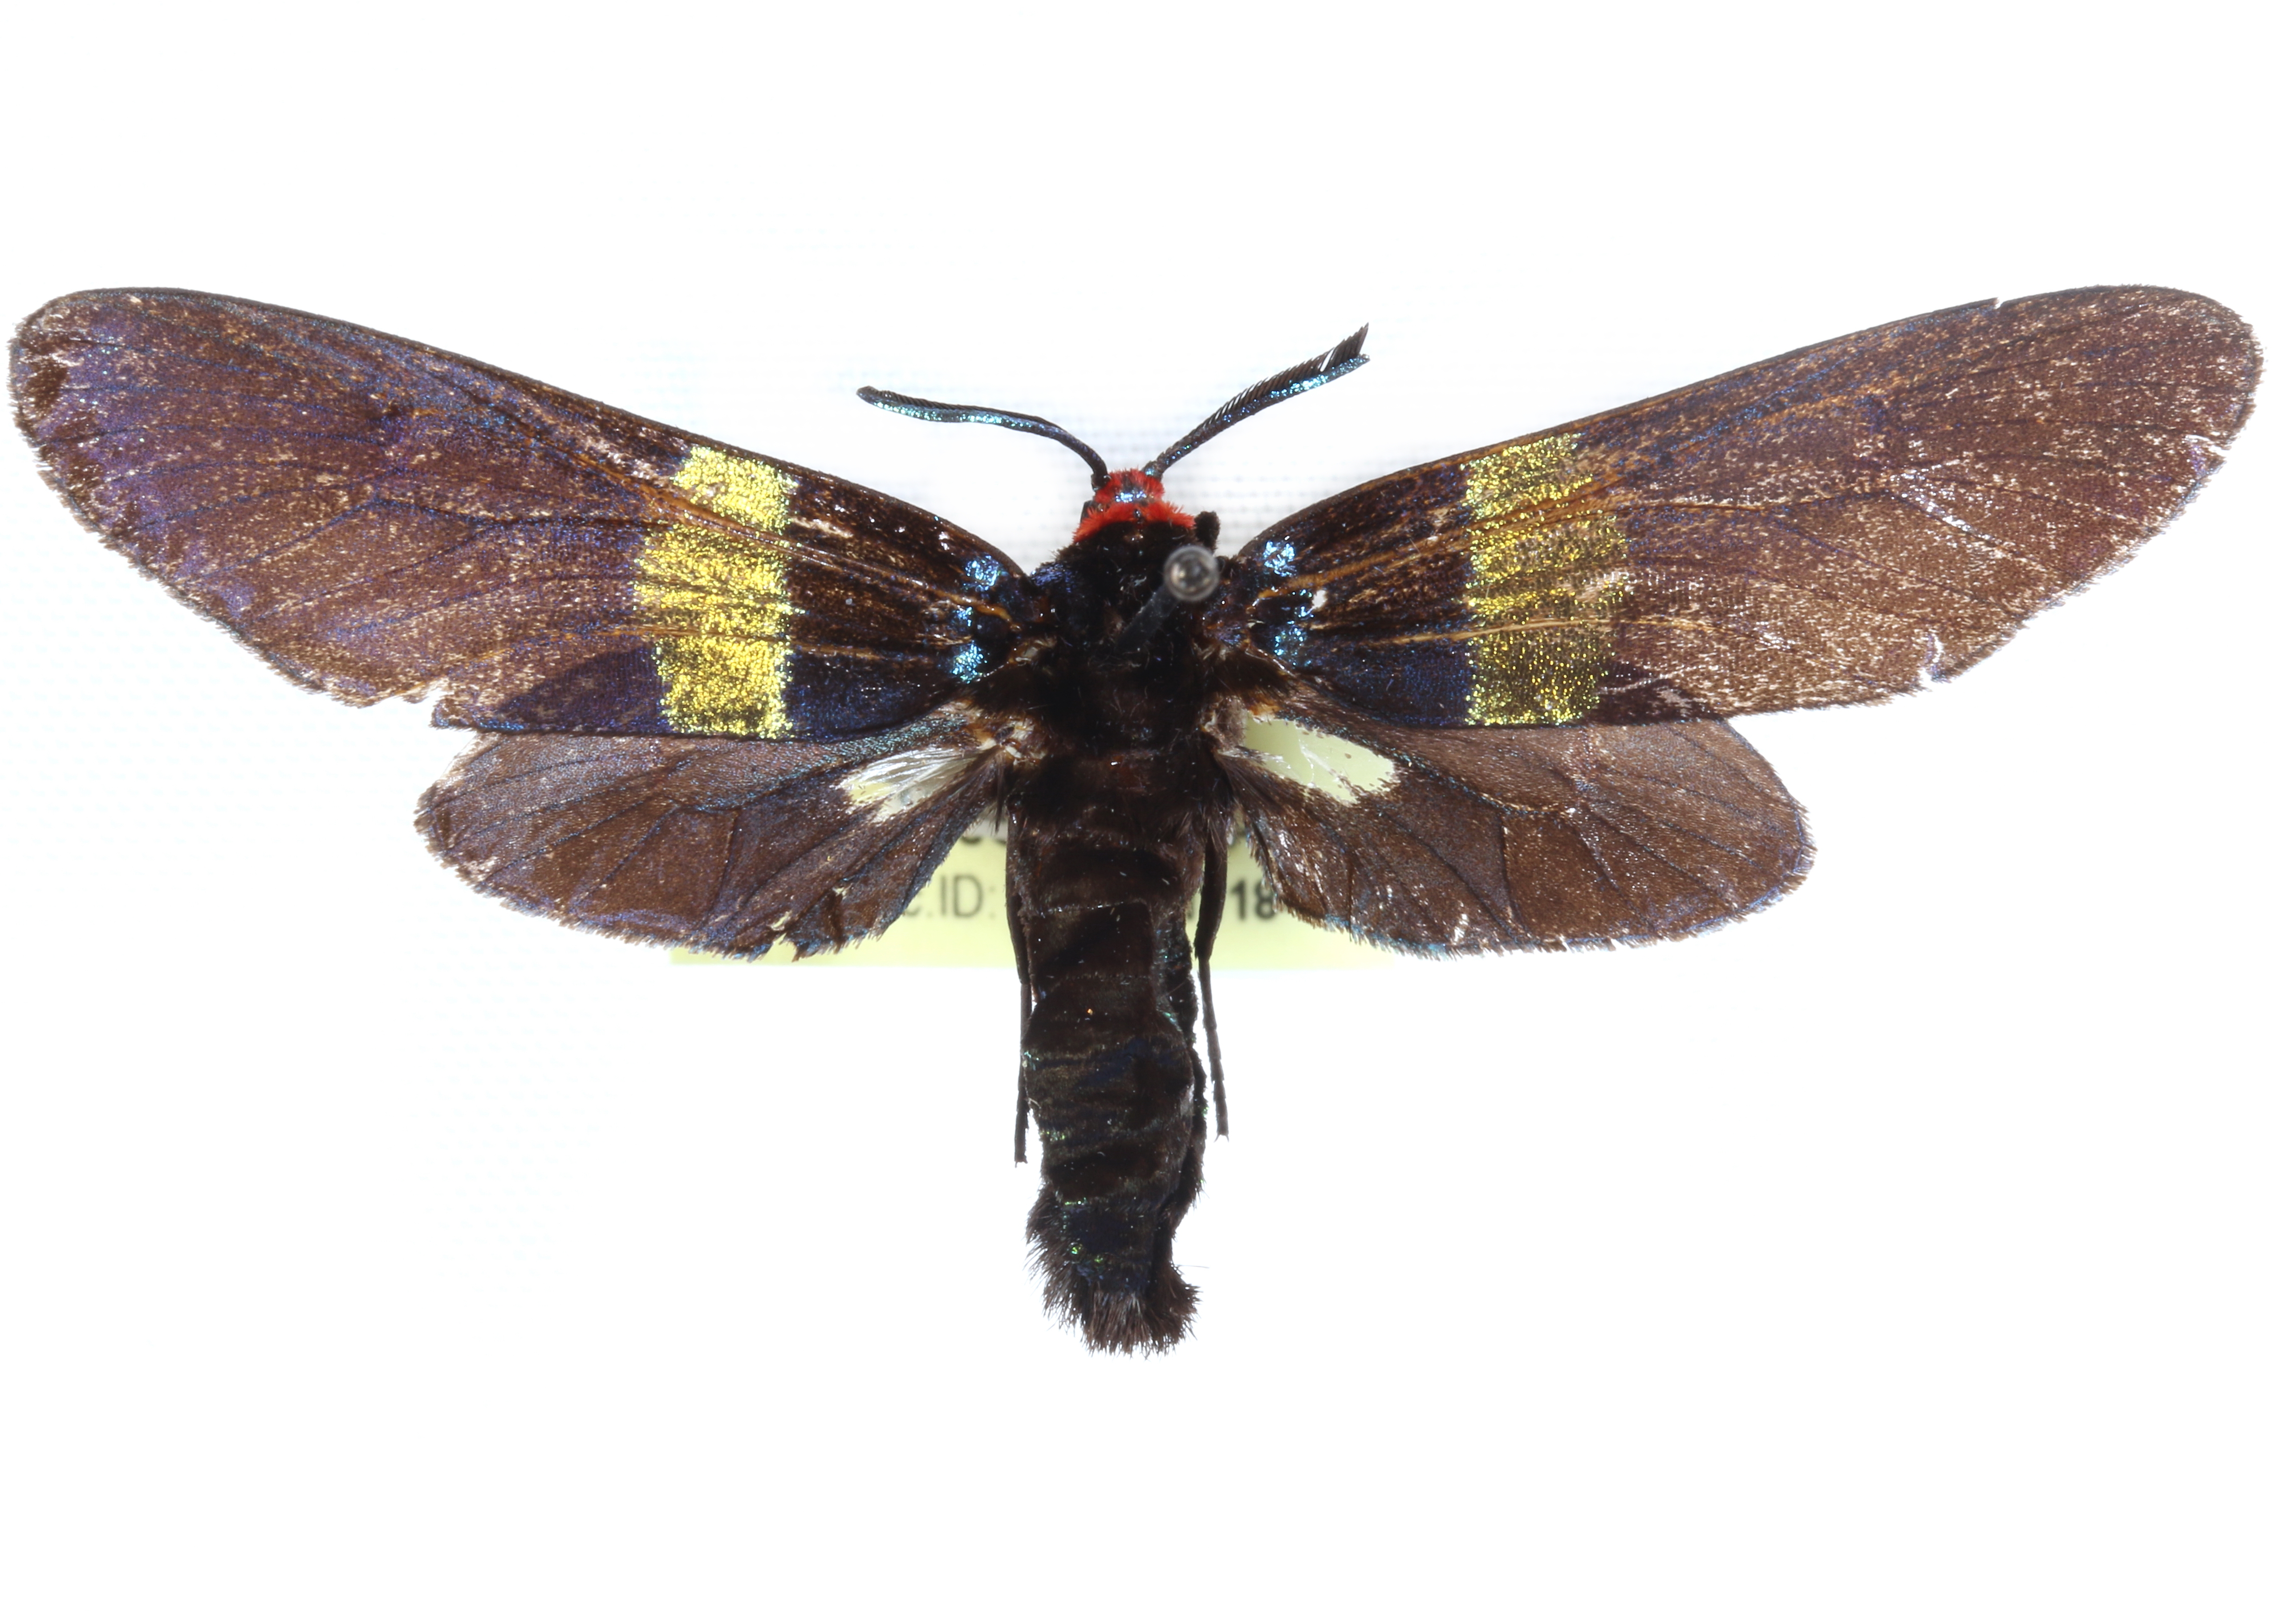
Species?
Callizygaena semperi
